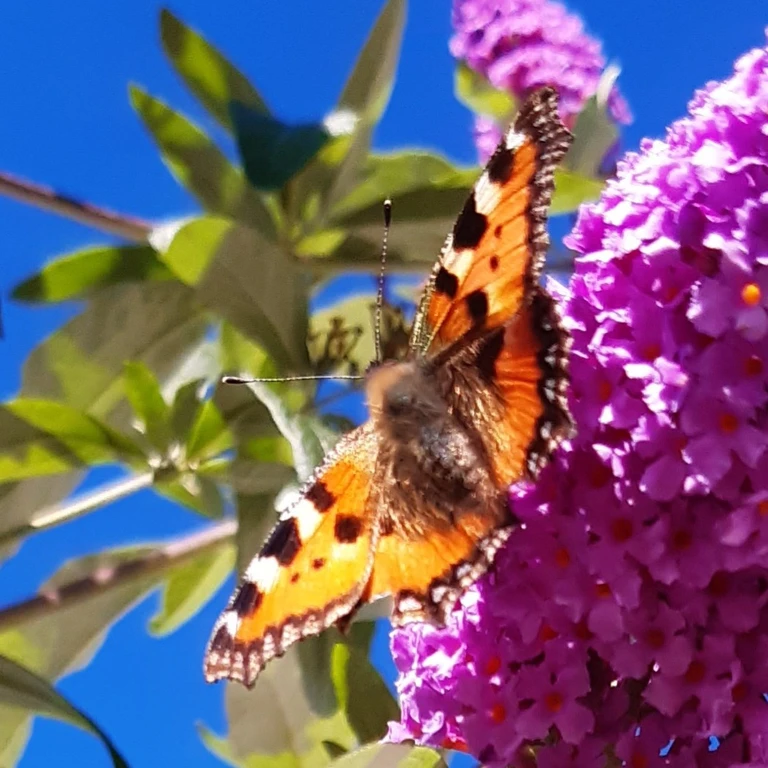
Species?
Aglais urticae
